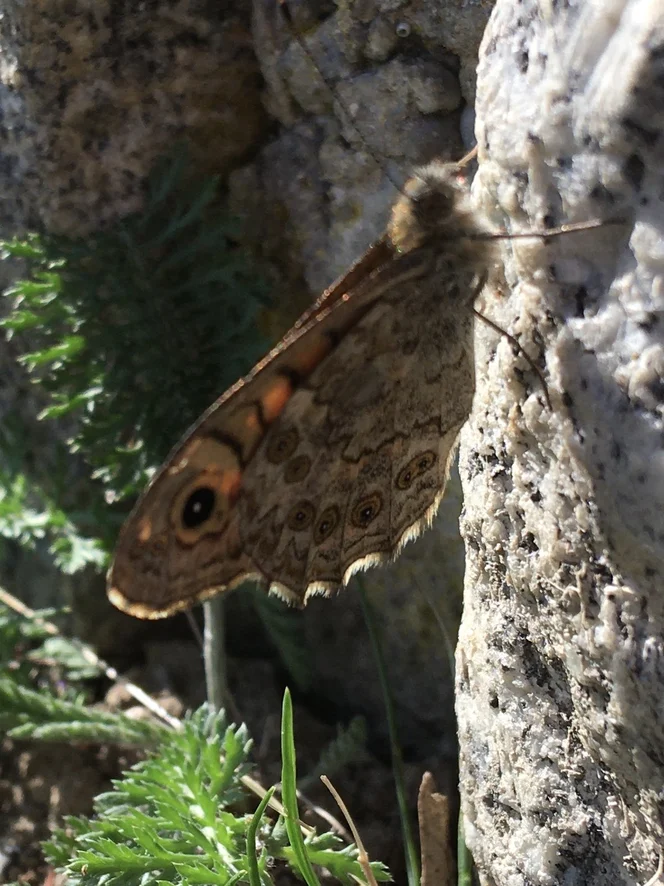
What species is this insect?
Lasiommata megera (also Pararge megera)
